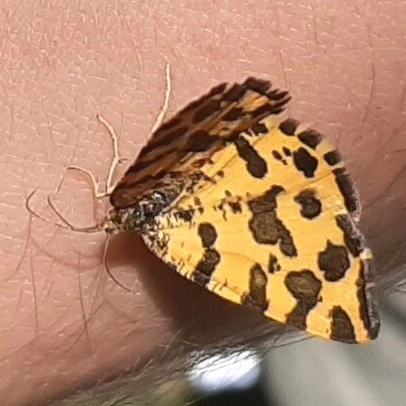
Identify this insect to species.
Pseudopanthera macularia
